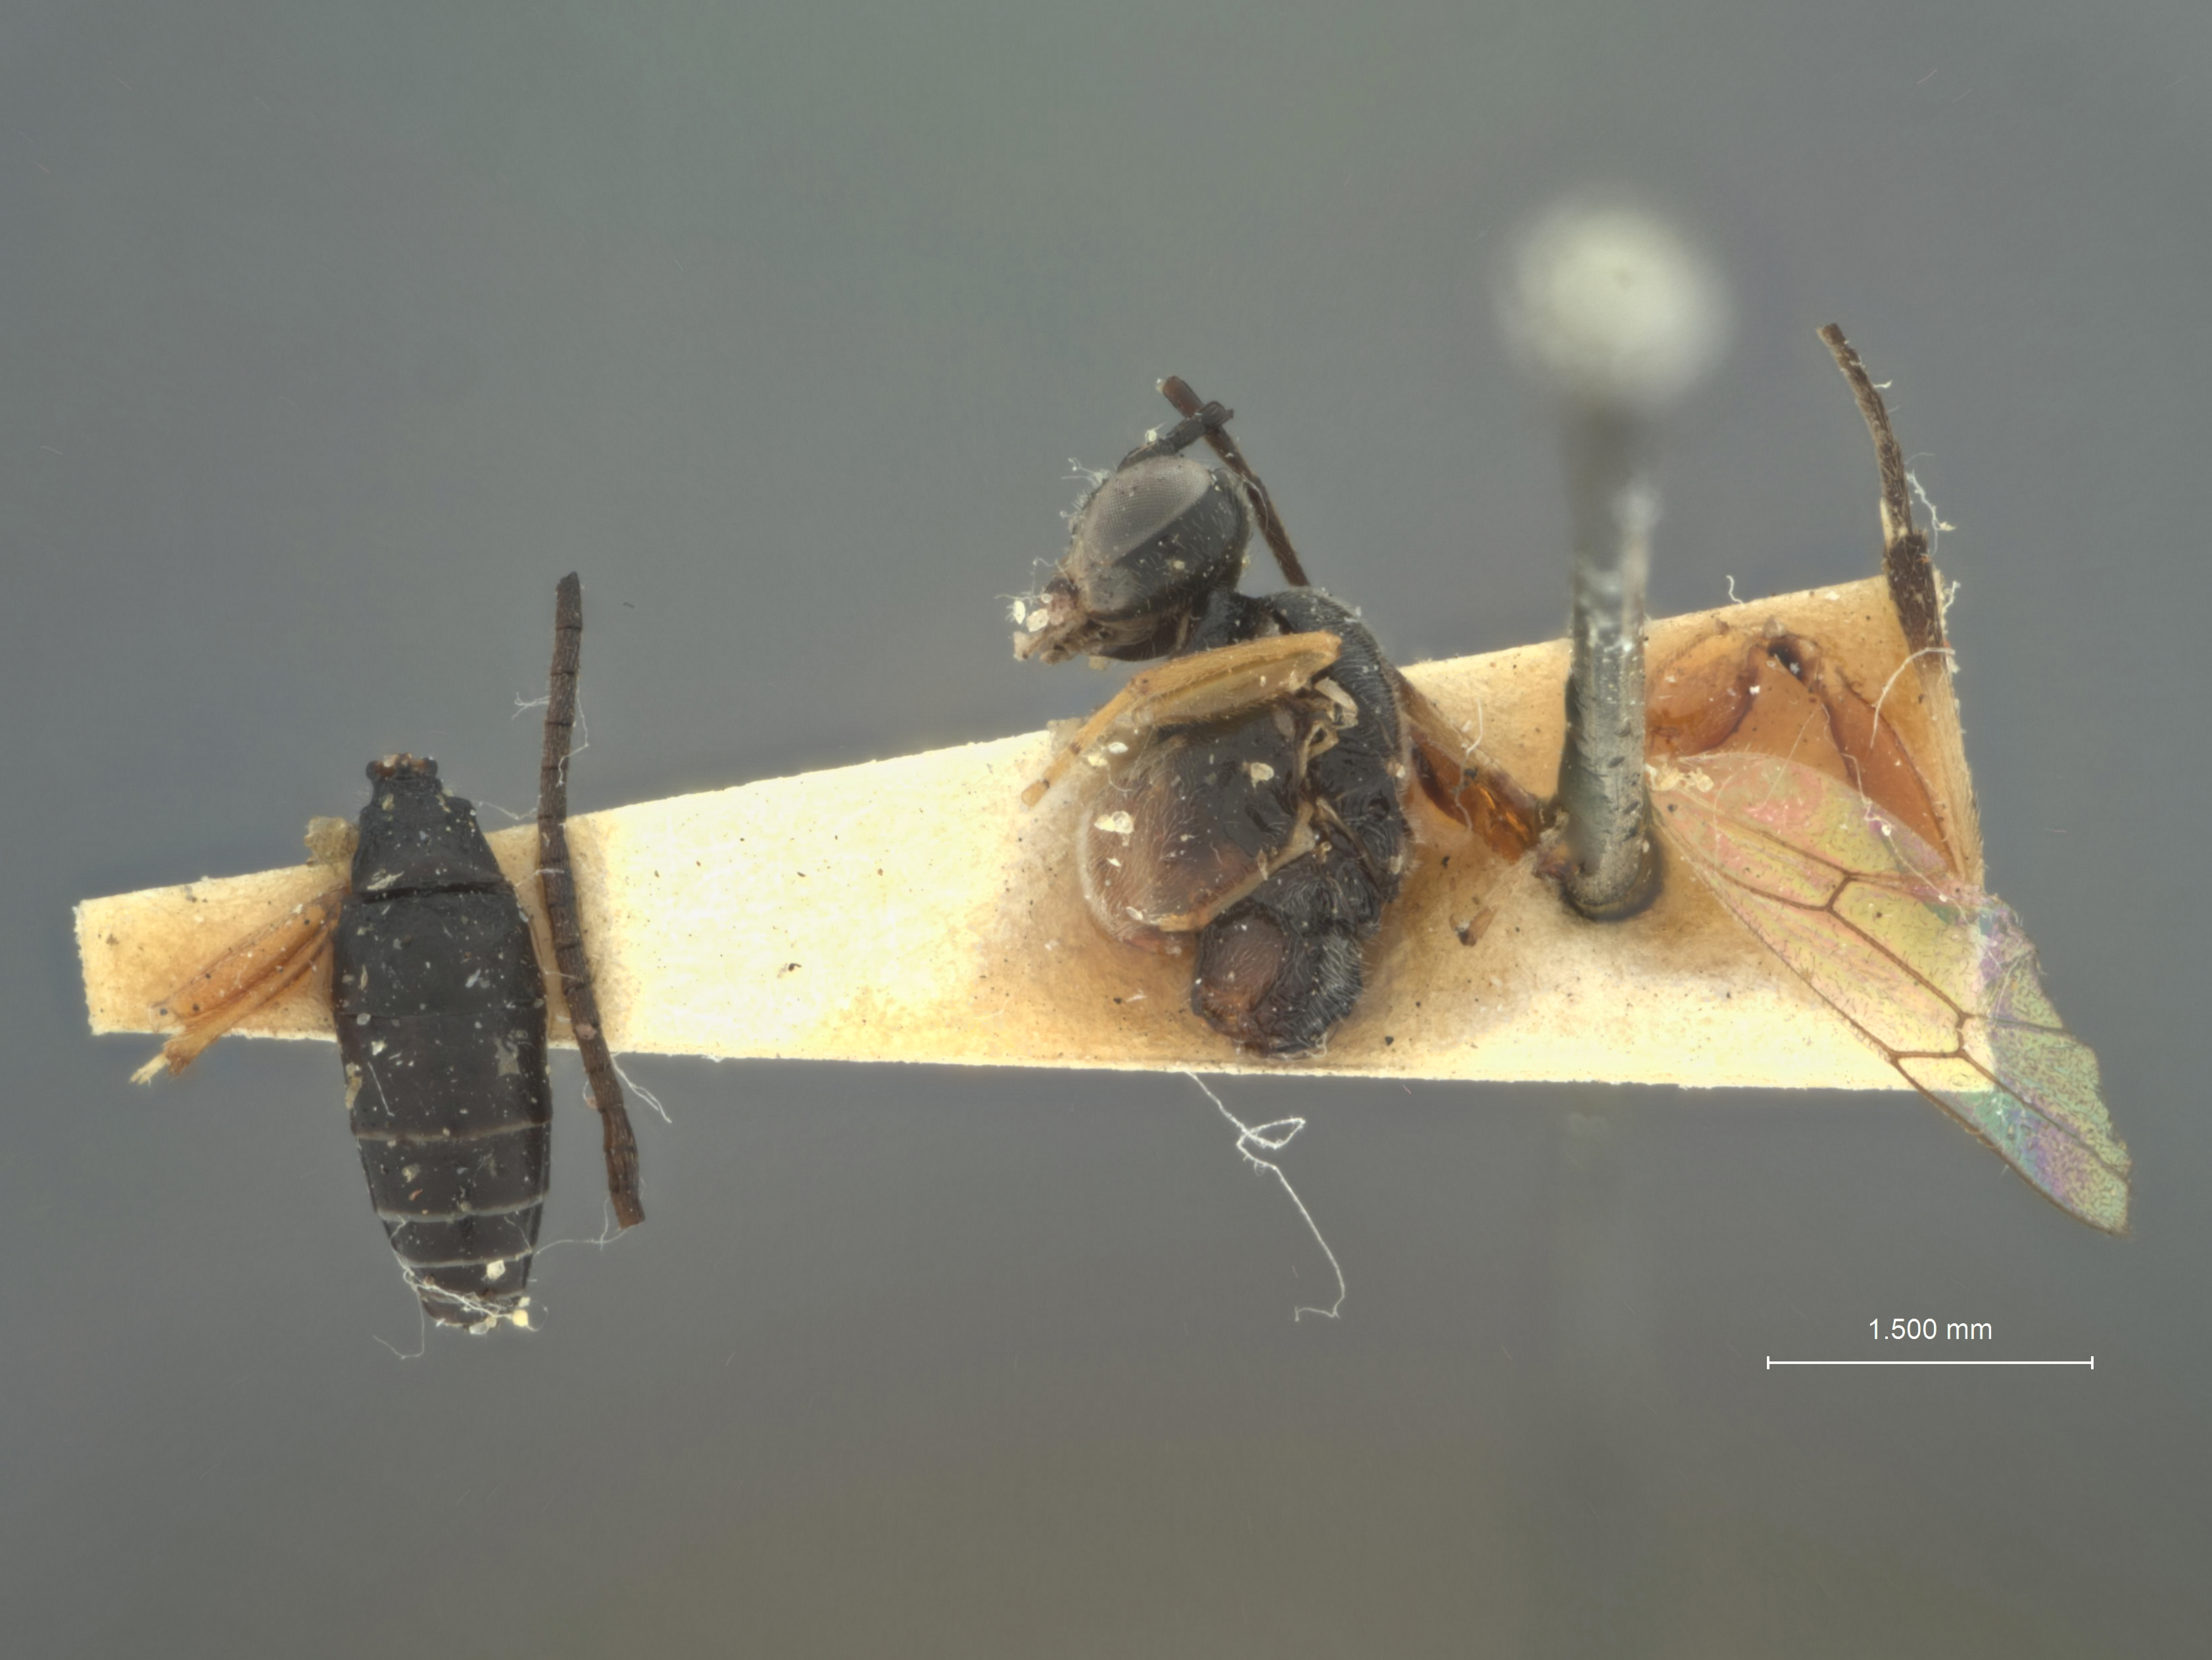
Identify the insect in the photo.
Sychnoportus rufopectus
